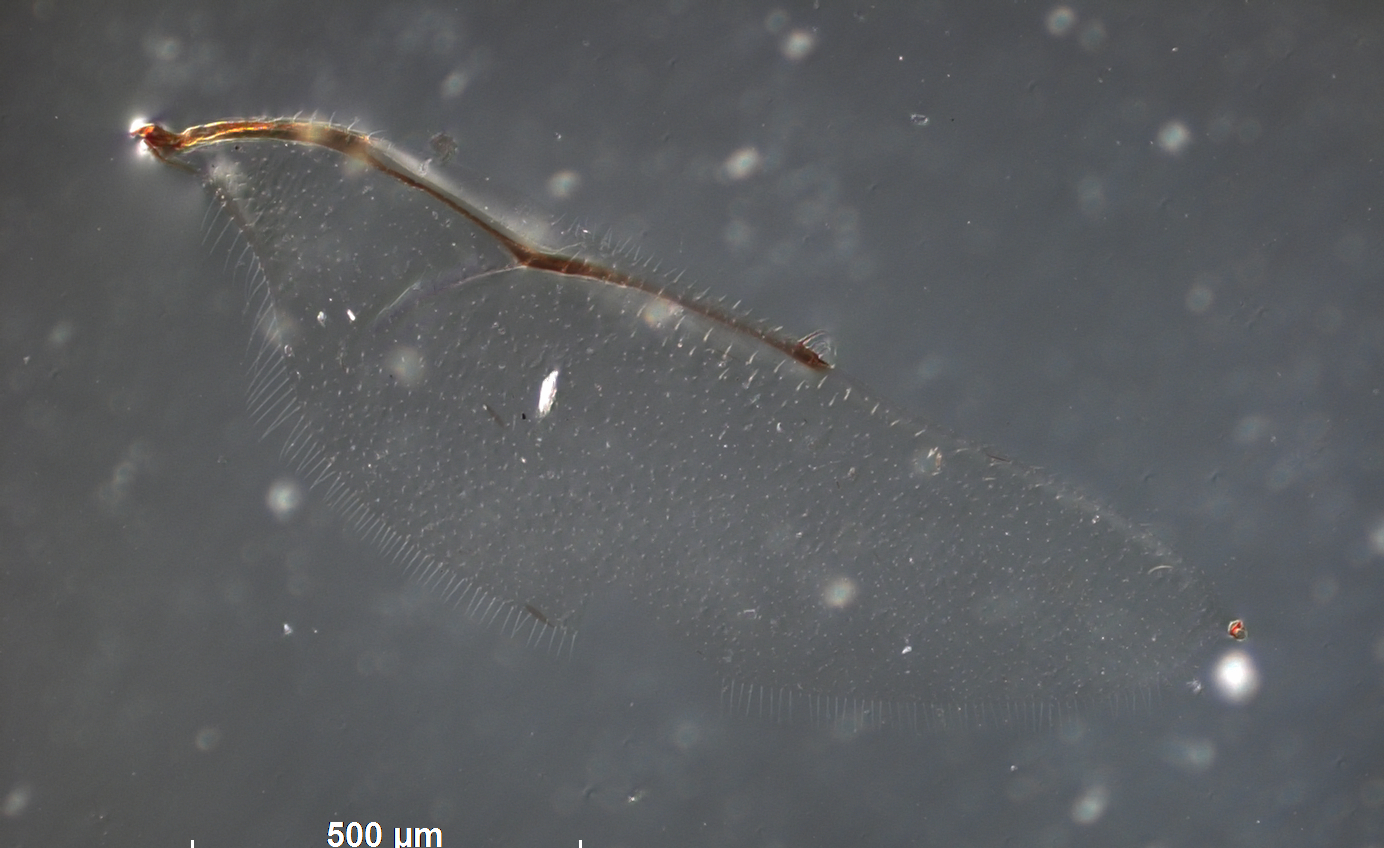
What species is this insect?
Pachyneuron ahlaensis
